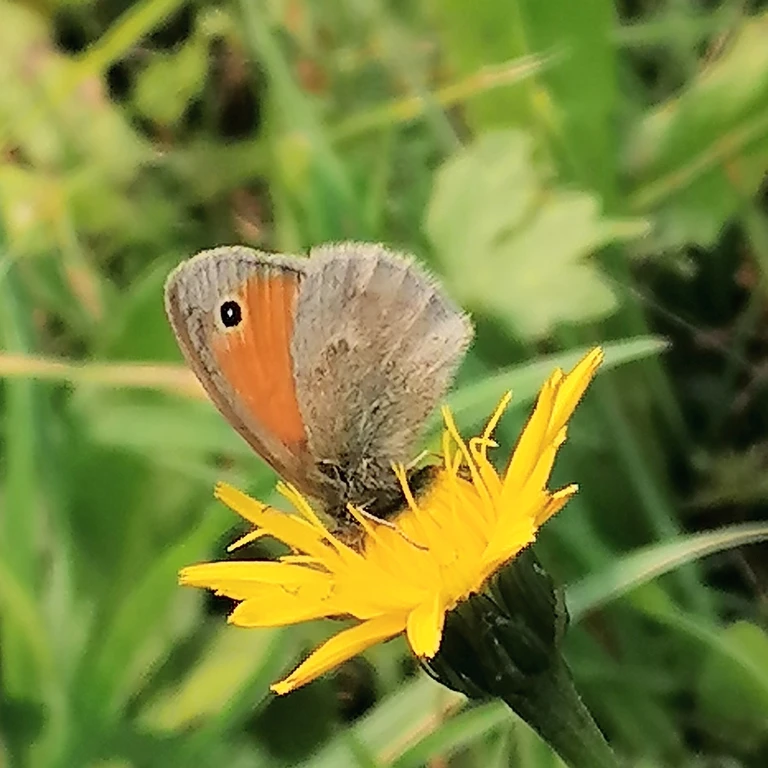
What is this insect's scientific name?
Coenonympha pamphilus
